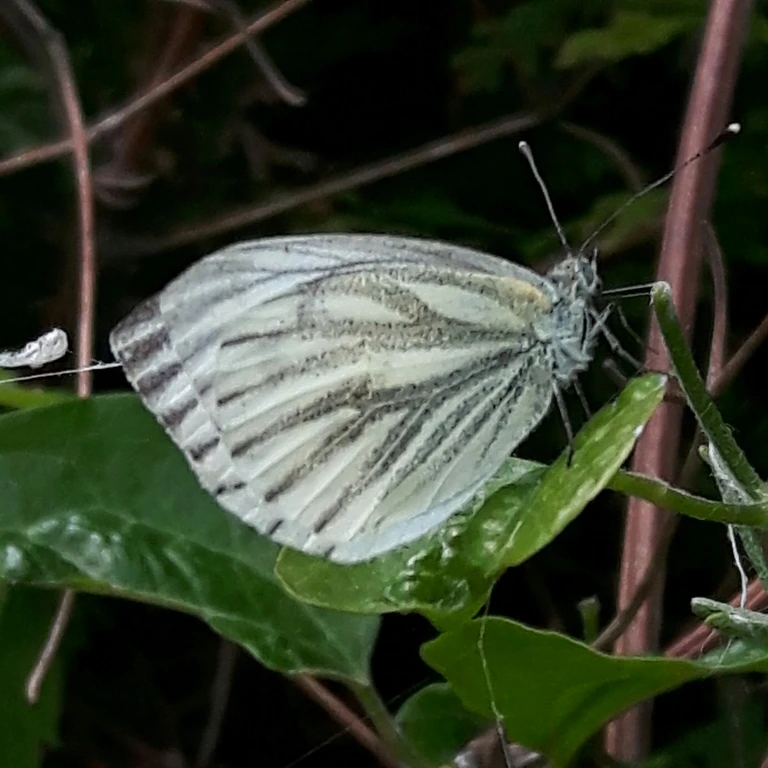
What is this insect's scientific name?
Pieris napi
